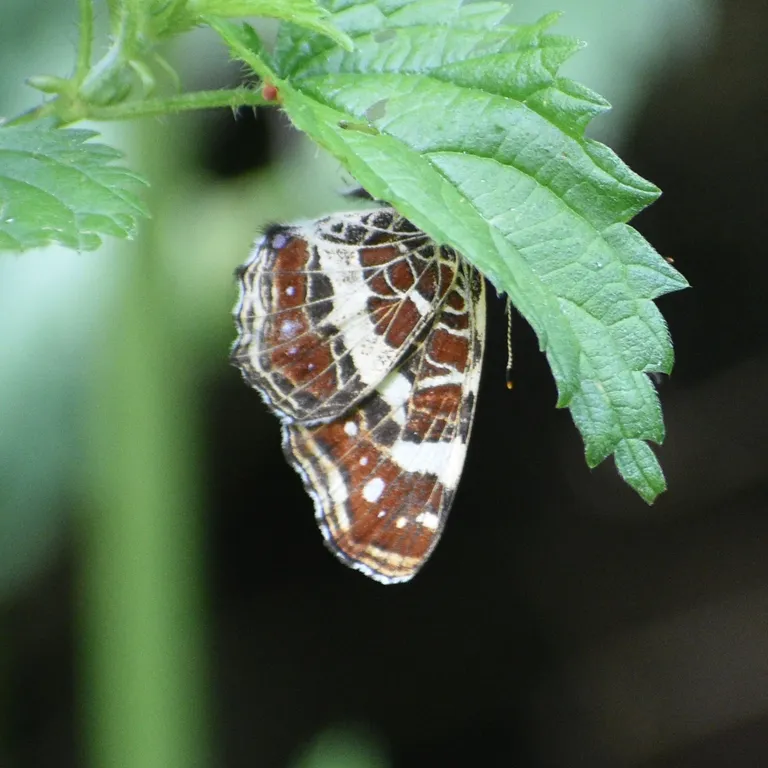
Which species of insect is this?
Araschnia levana
